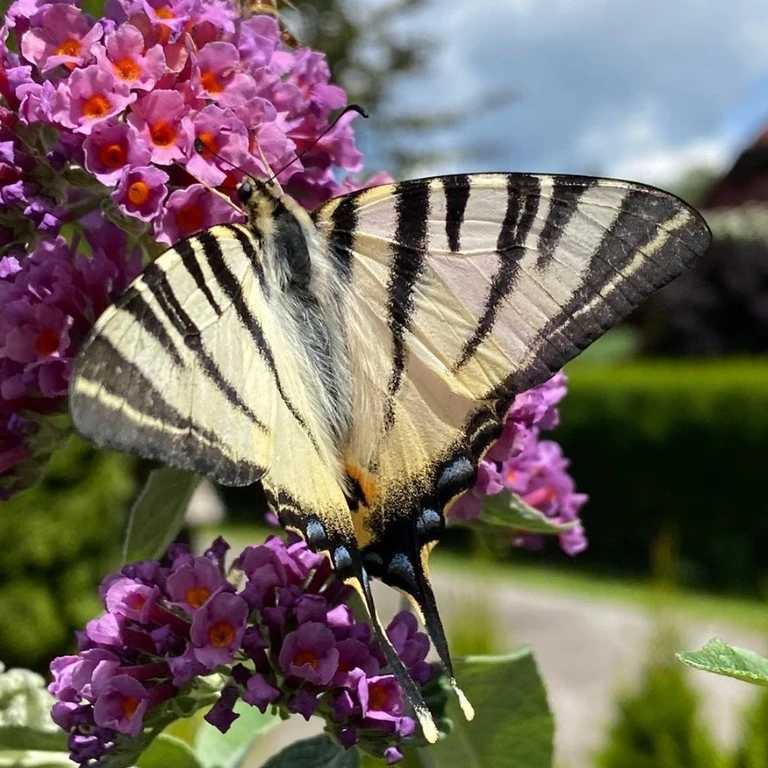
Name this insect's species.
Iphiclides podalirius
